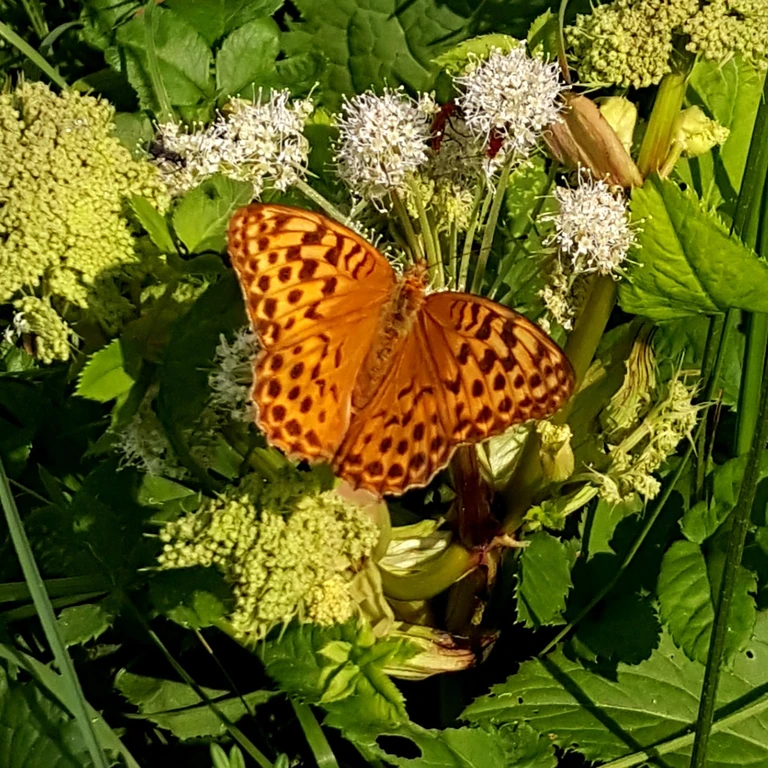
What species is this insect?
Argynnis paphia
